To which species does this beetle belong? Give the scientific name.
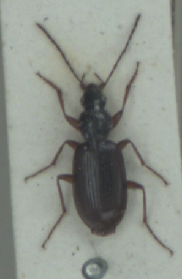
Agonum thoreyi
